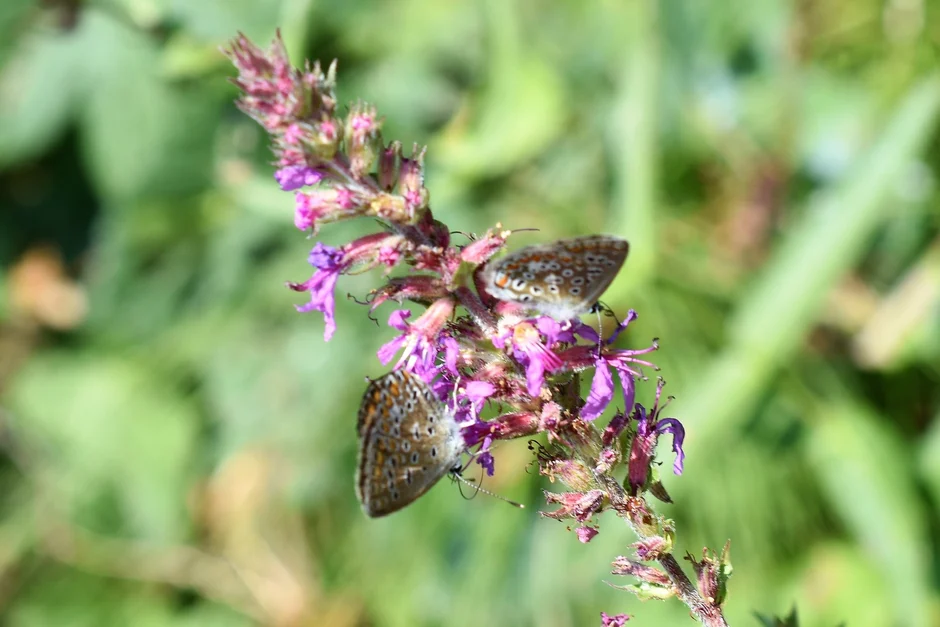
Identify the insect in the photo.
Polyommatus icarus
